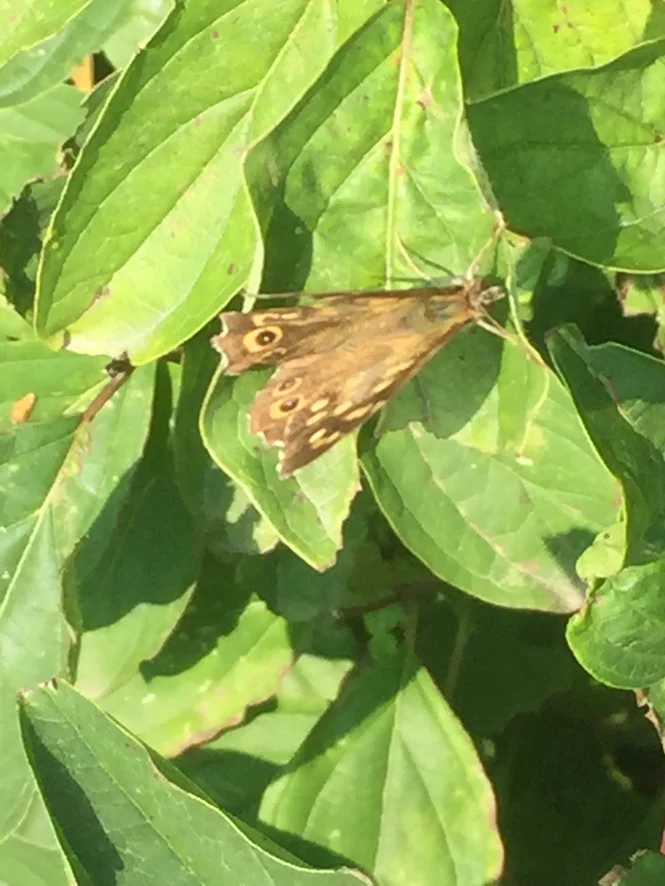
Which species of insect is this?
Pararge aegeria
